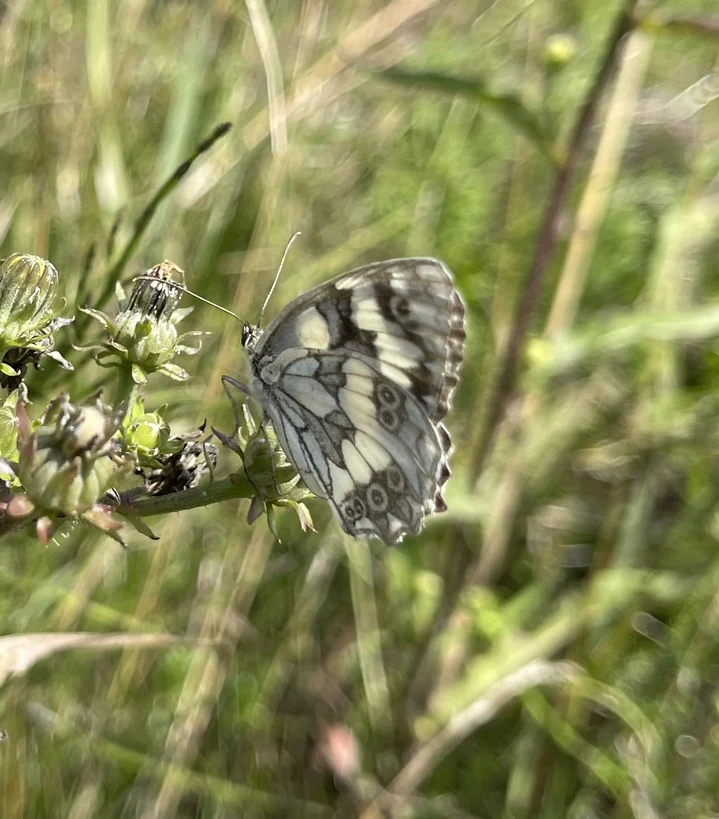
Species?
Melanargia galathea
